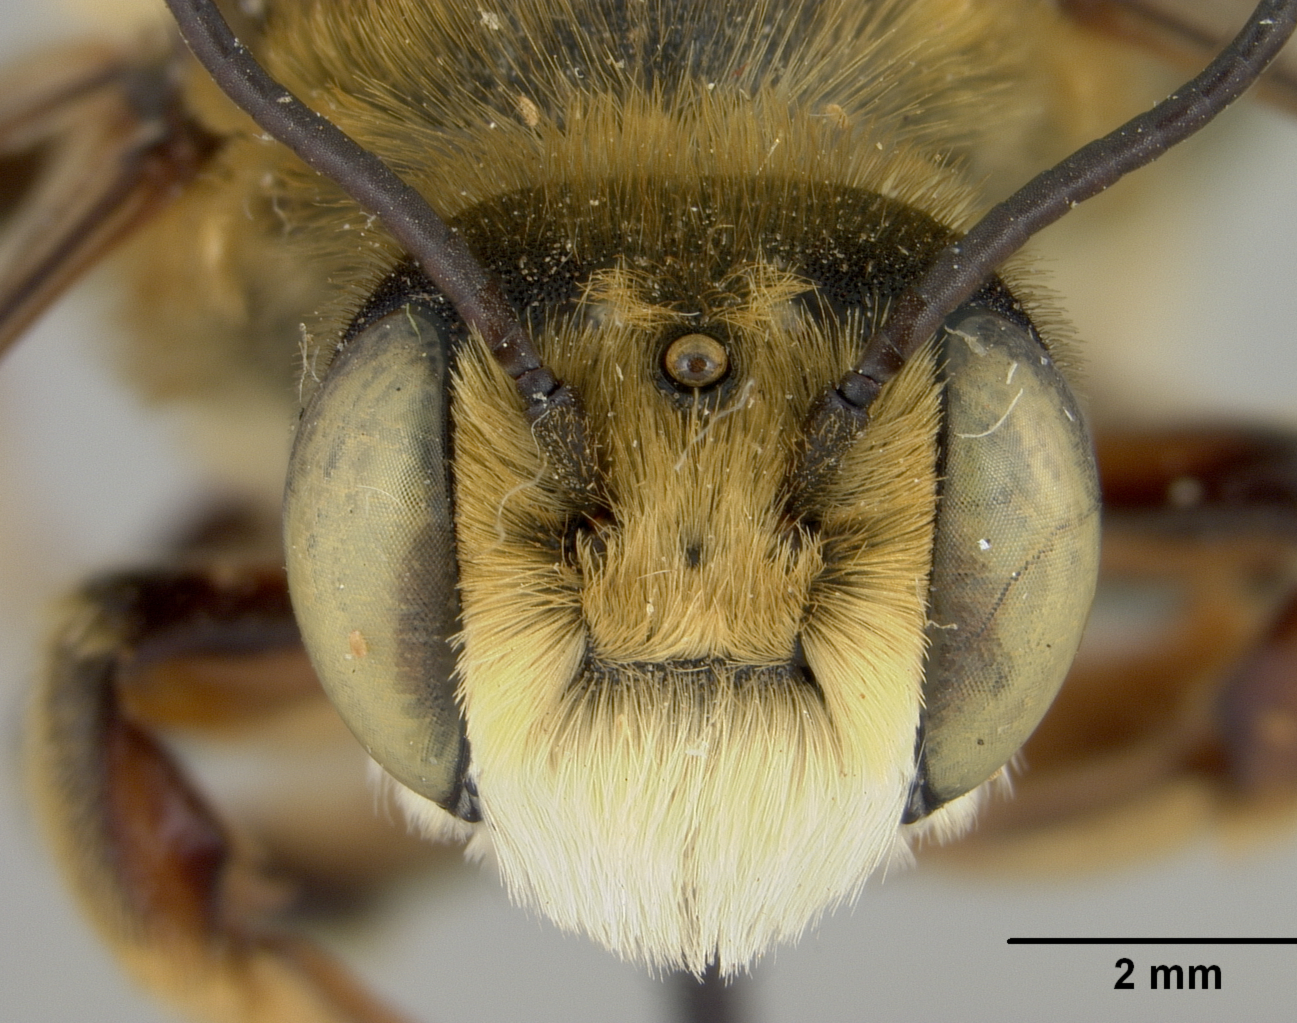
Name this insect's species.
Megachile fortis
